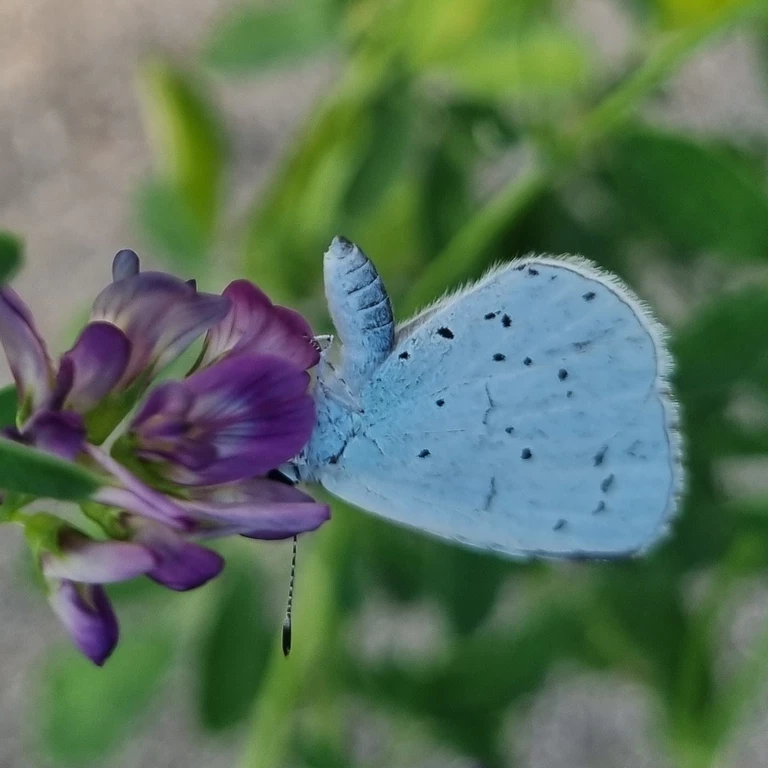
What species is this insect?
Celastrina argiolus
